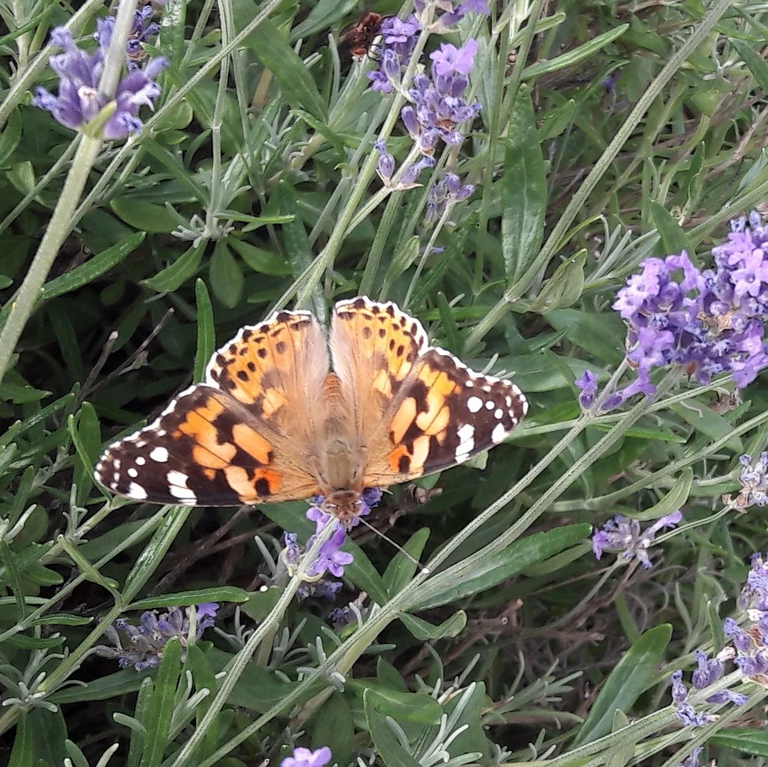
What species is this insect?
Vanessa cardui
